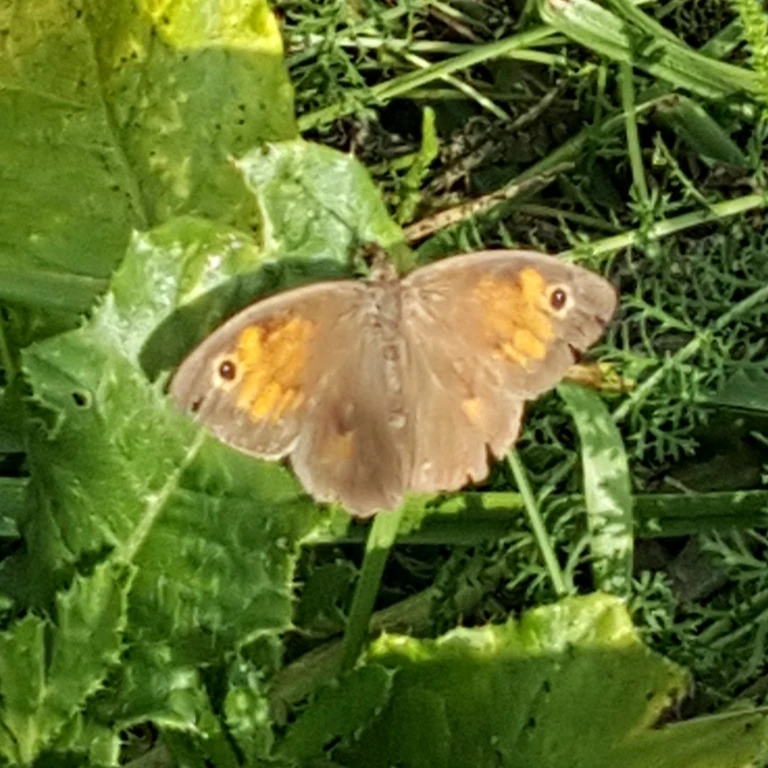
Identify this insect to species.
Maniola jurtina
